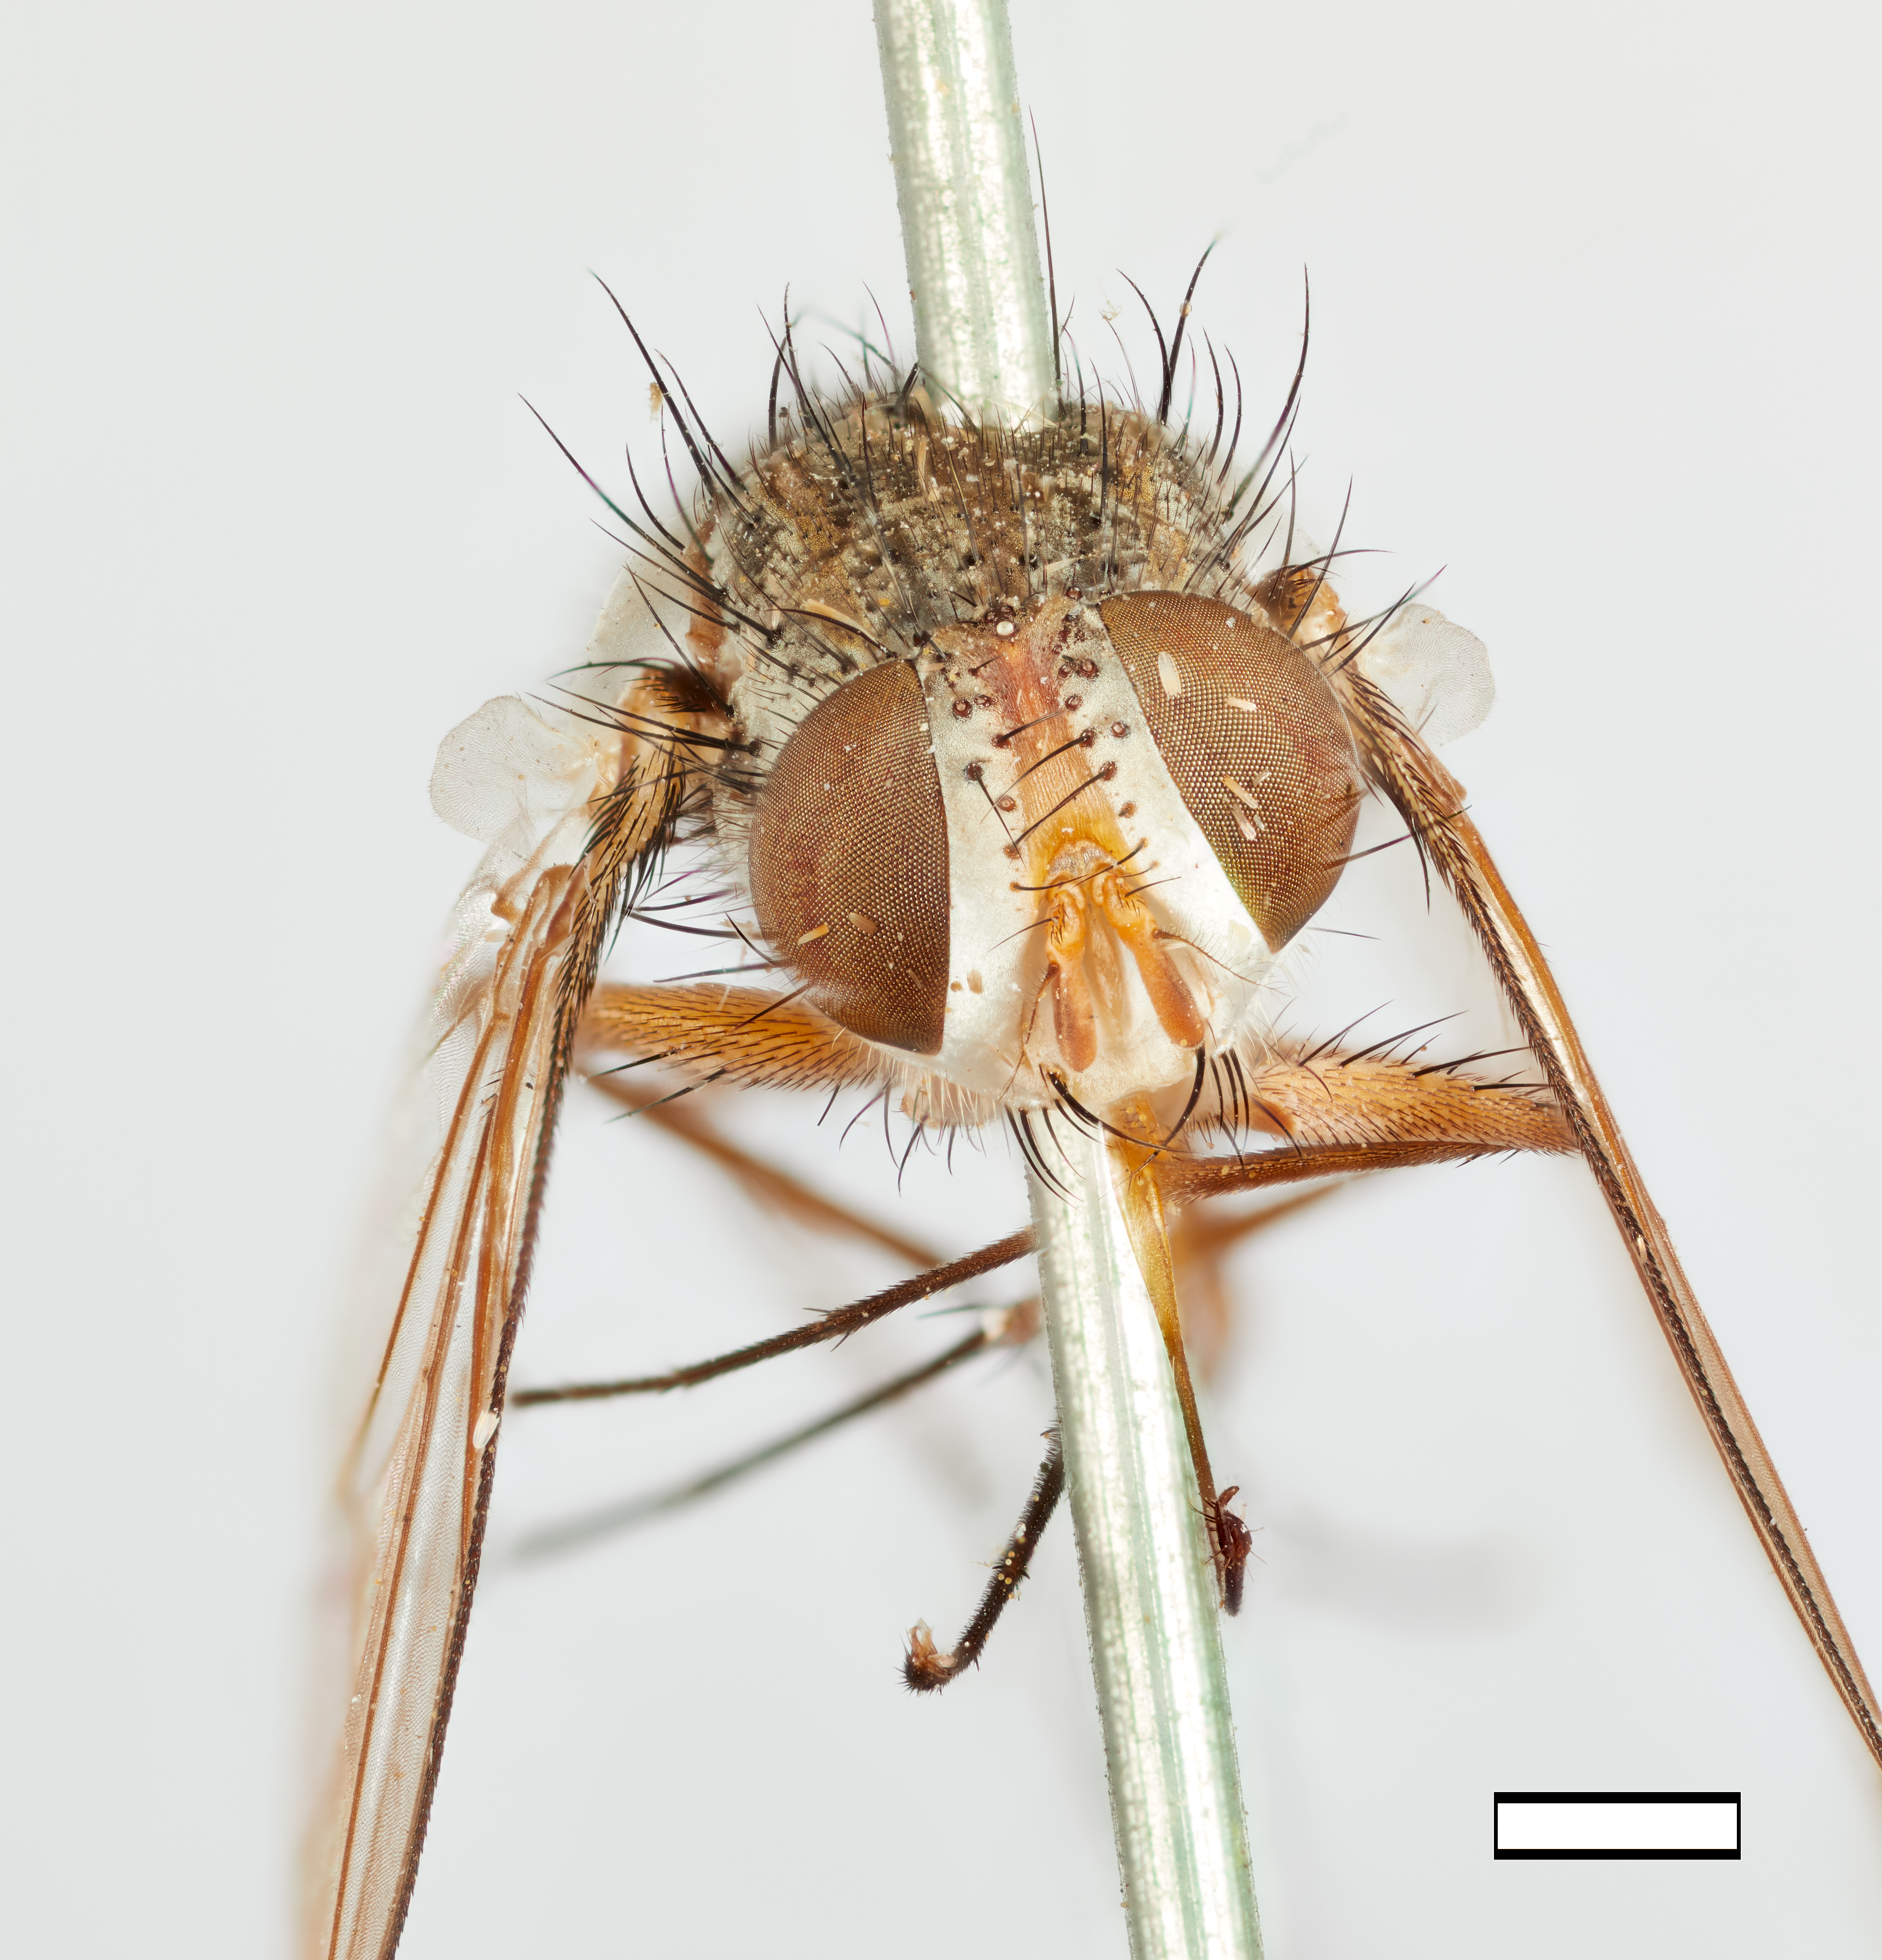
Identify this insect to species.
Prosena flavipes
